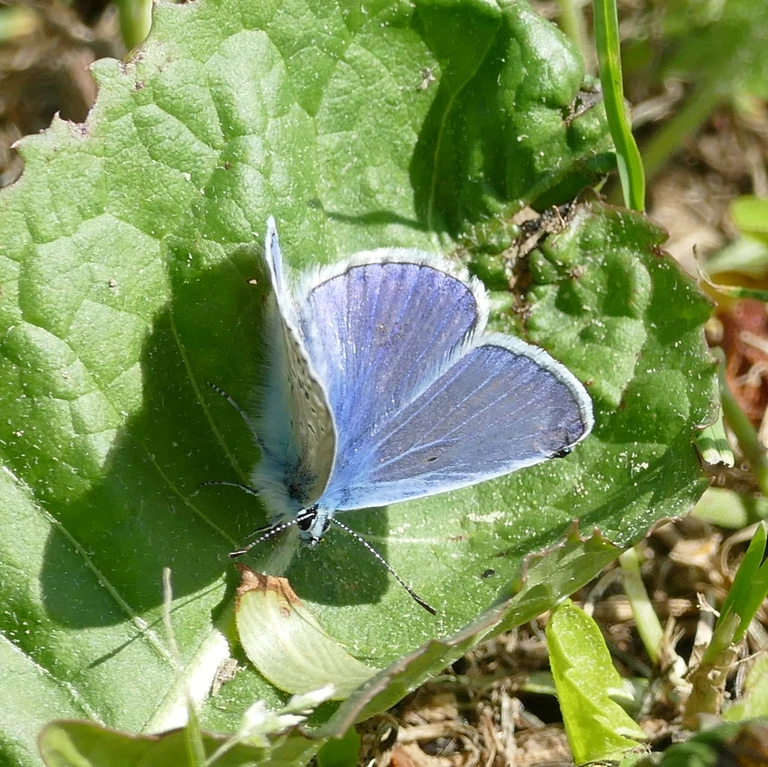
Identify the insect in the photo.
Polyommatus icarus
